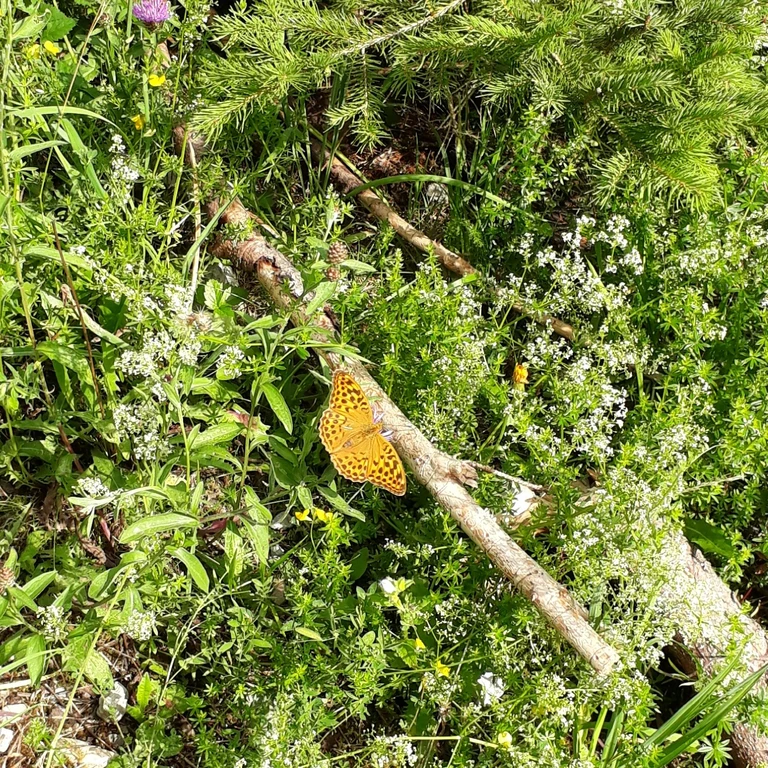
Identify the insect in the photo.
Argynnis paphia
